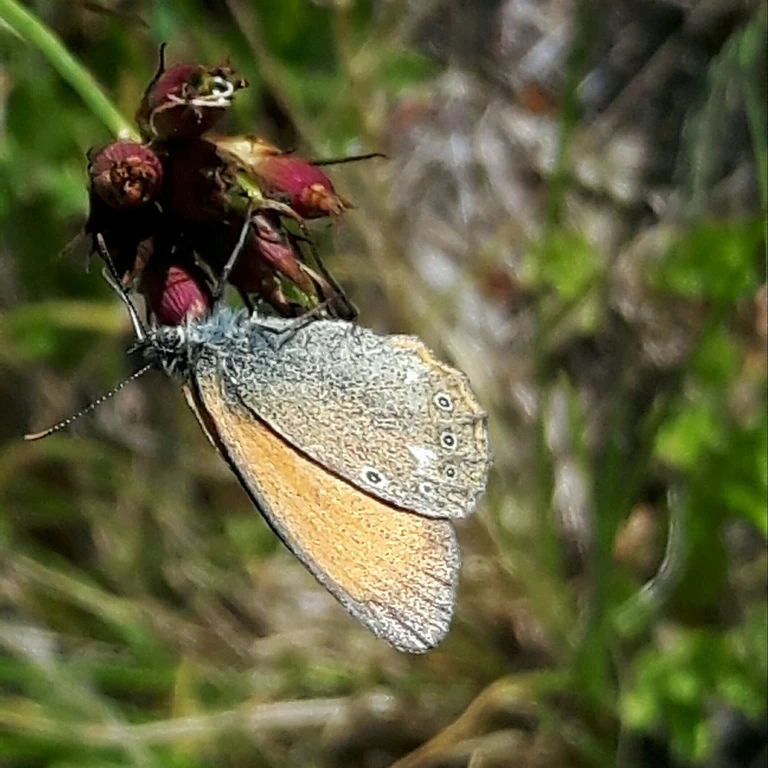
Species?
Coenonympha glycerion (also Coenonympha iphis)
